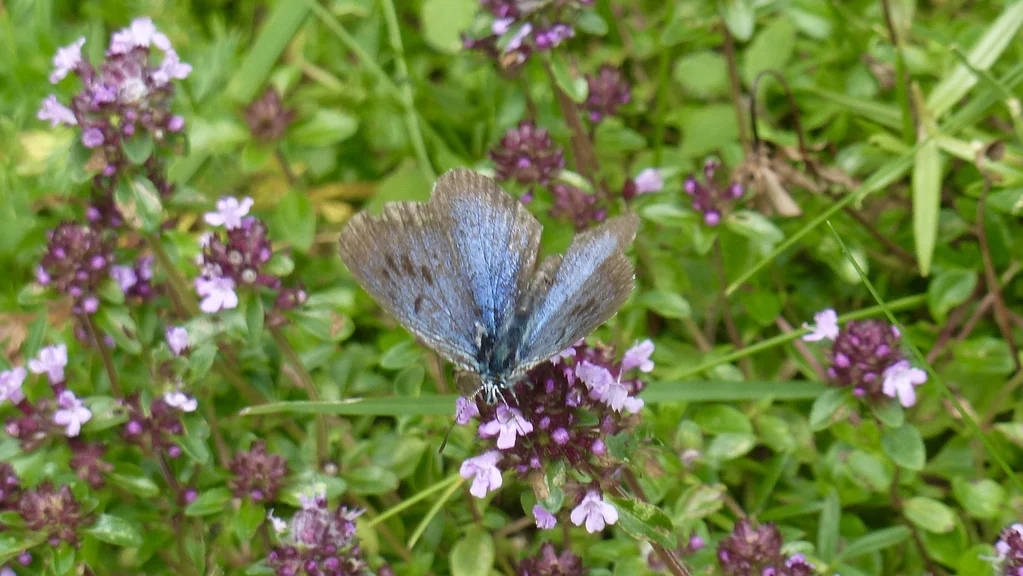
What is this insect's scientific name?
Phengaris arion (also Maculinea arion)
